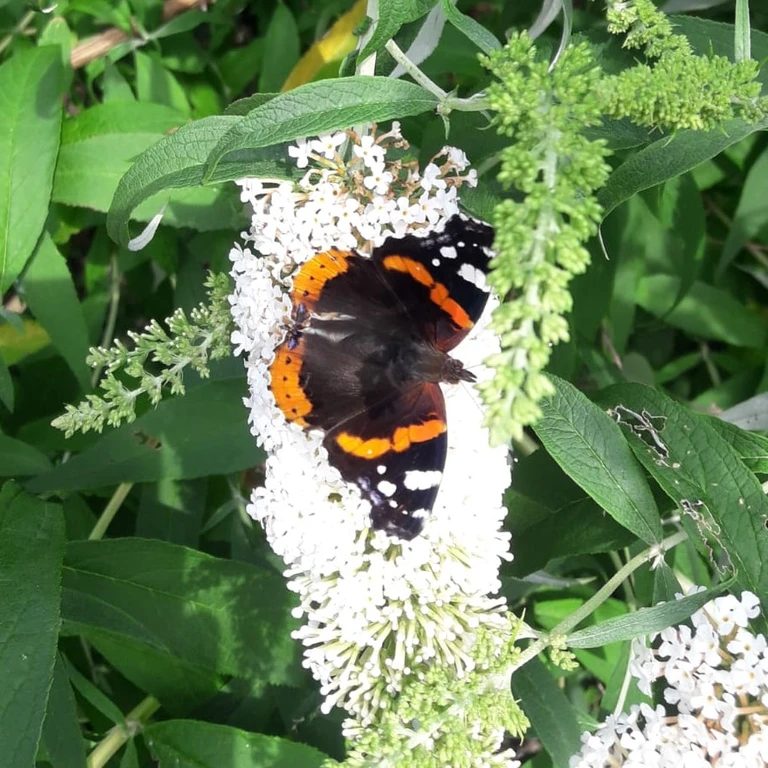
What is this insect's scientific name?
Vanessa atalanta
